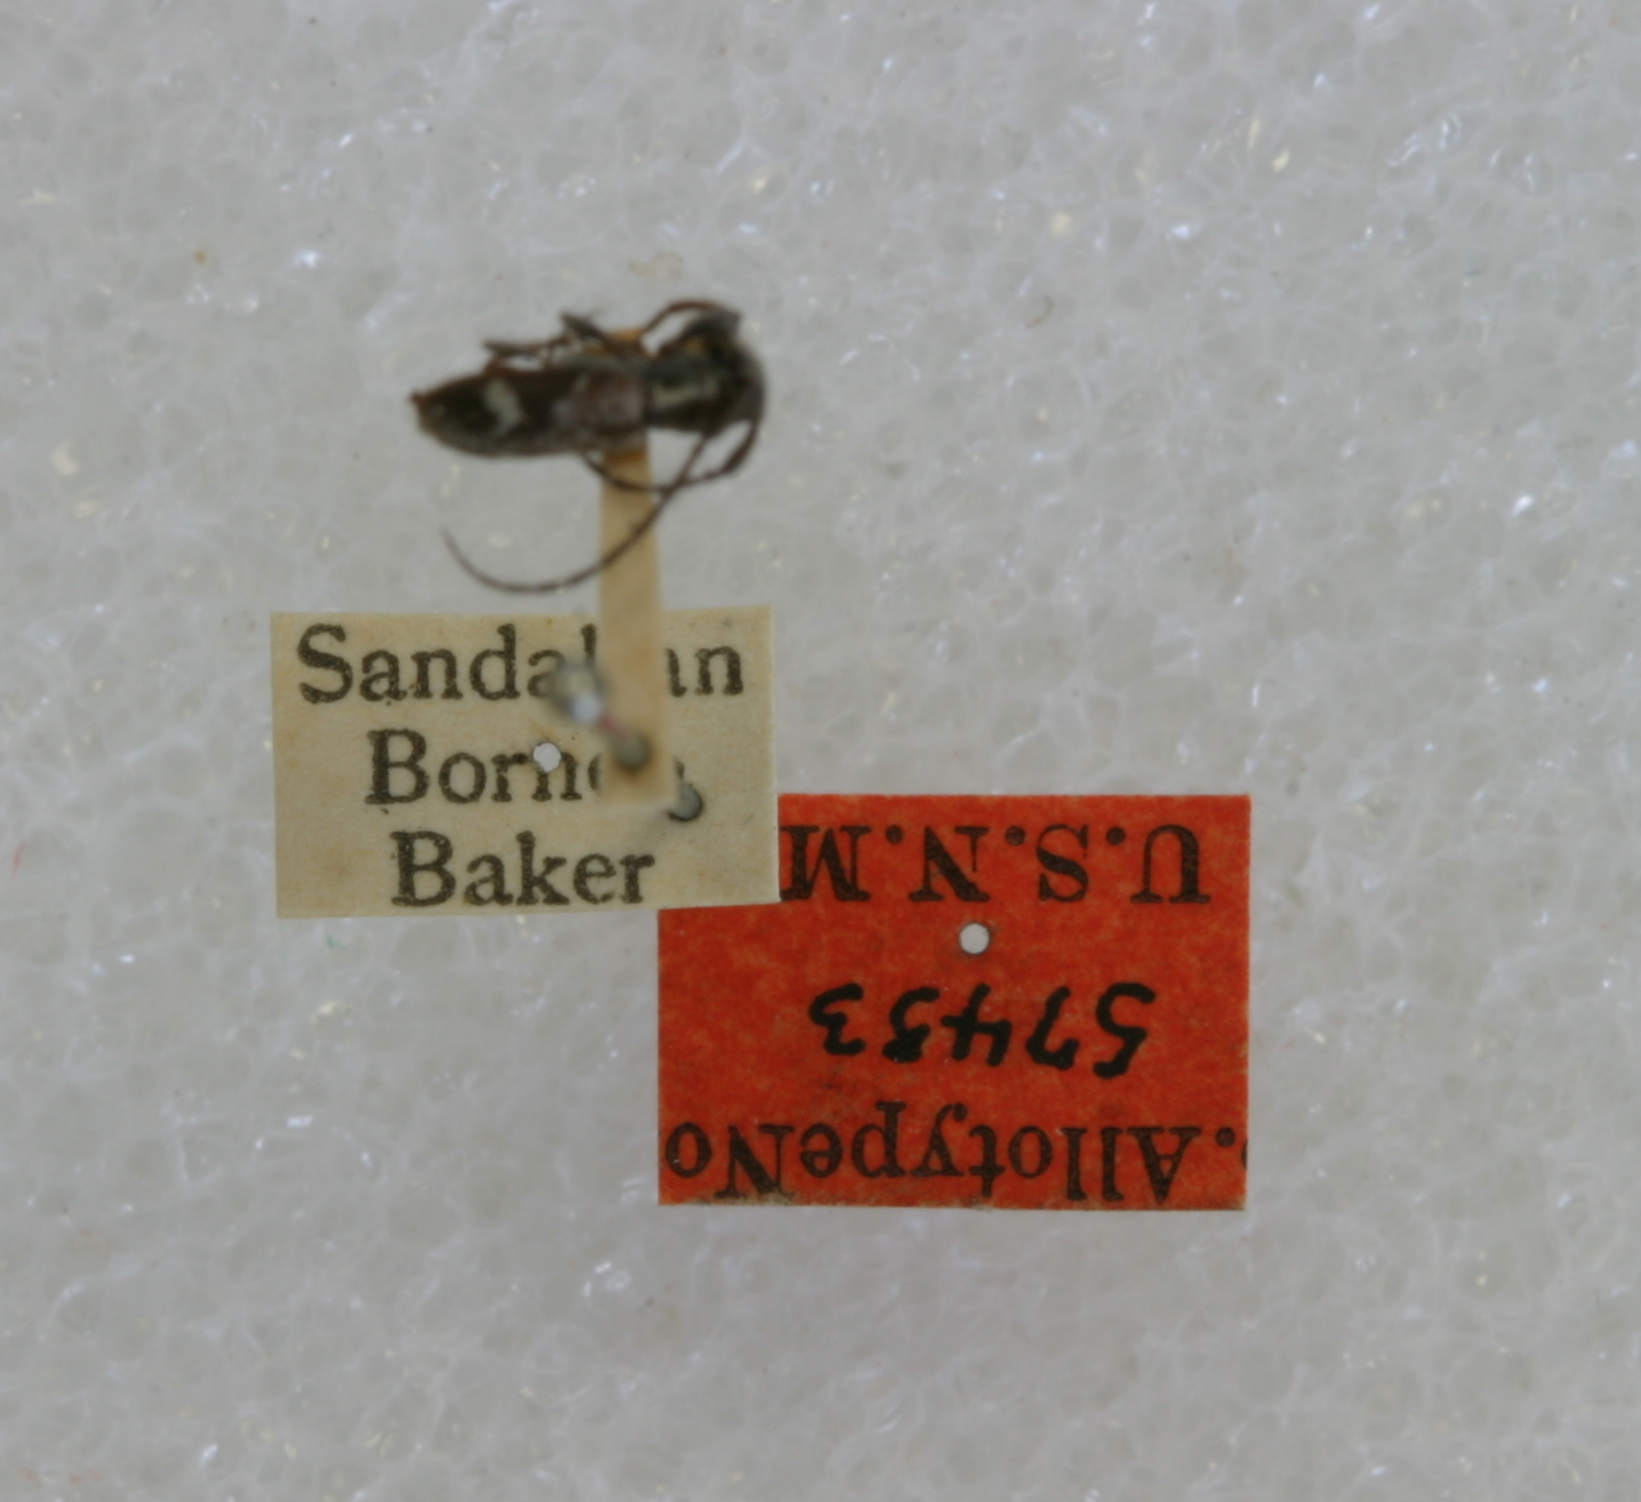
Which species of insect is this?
Neoegesina ornata
